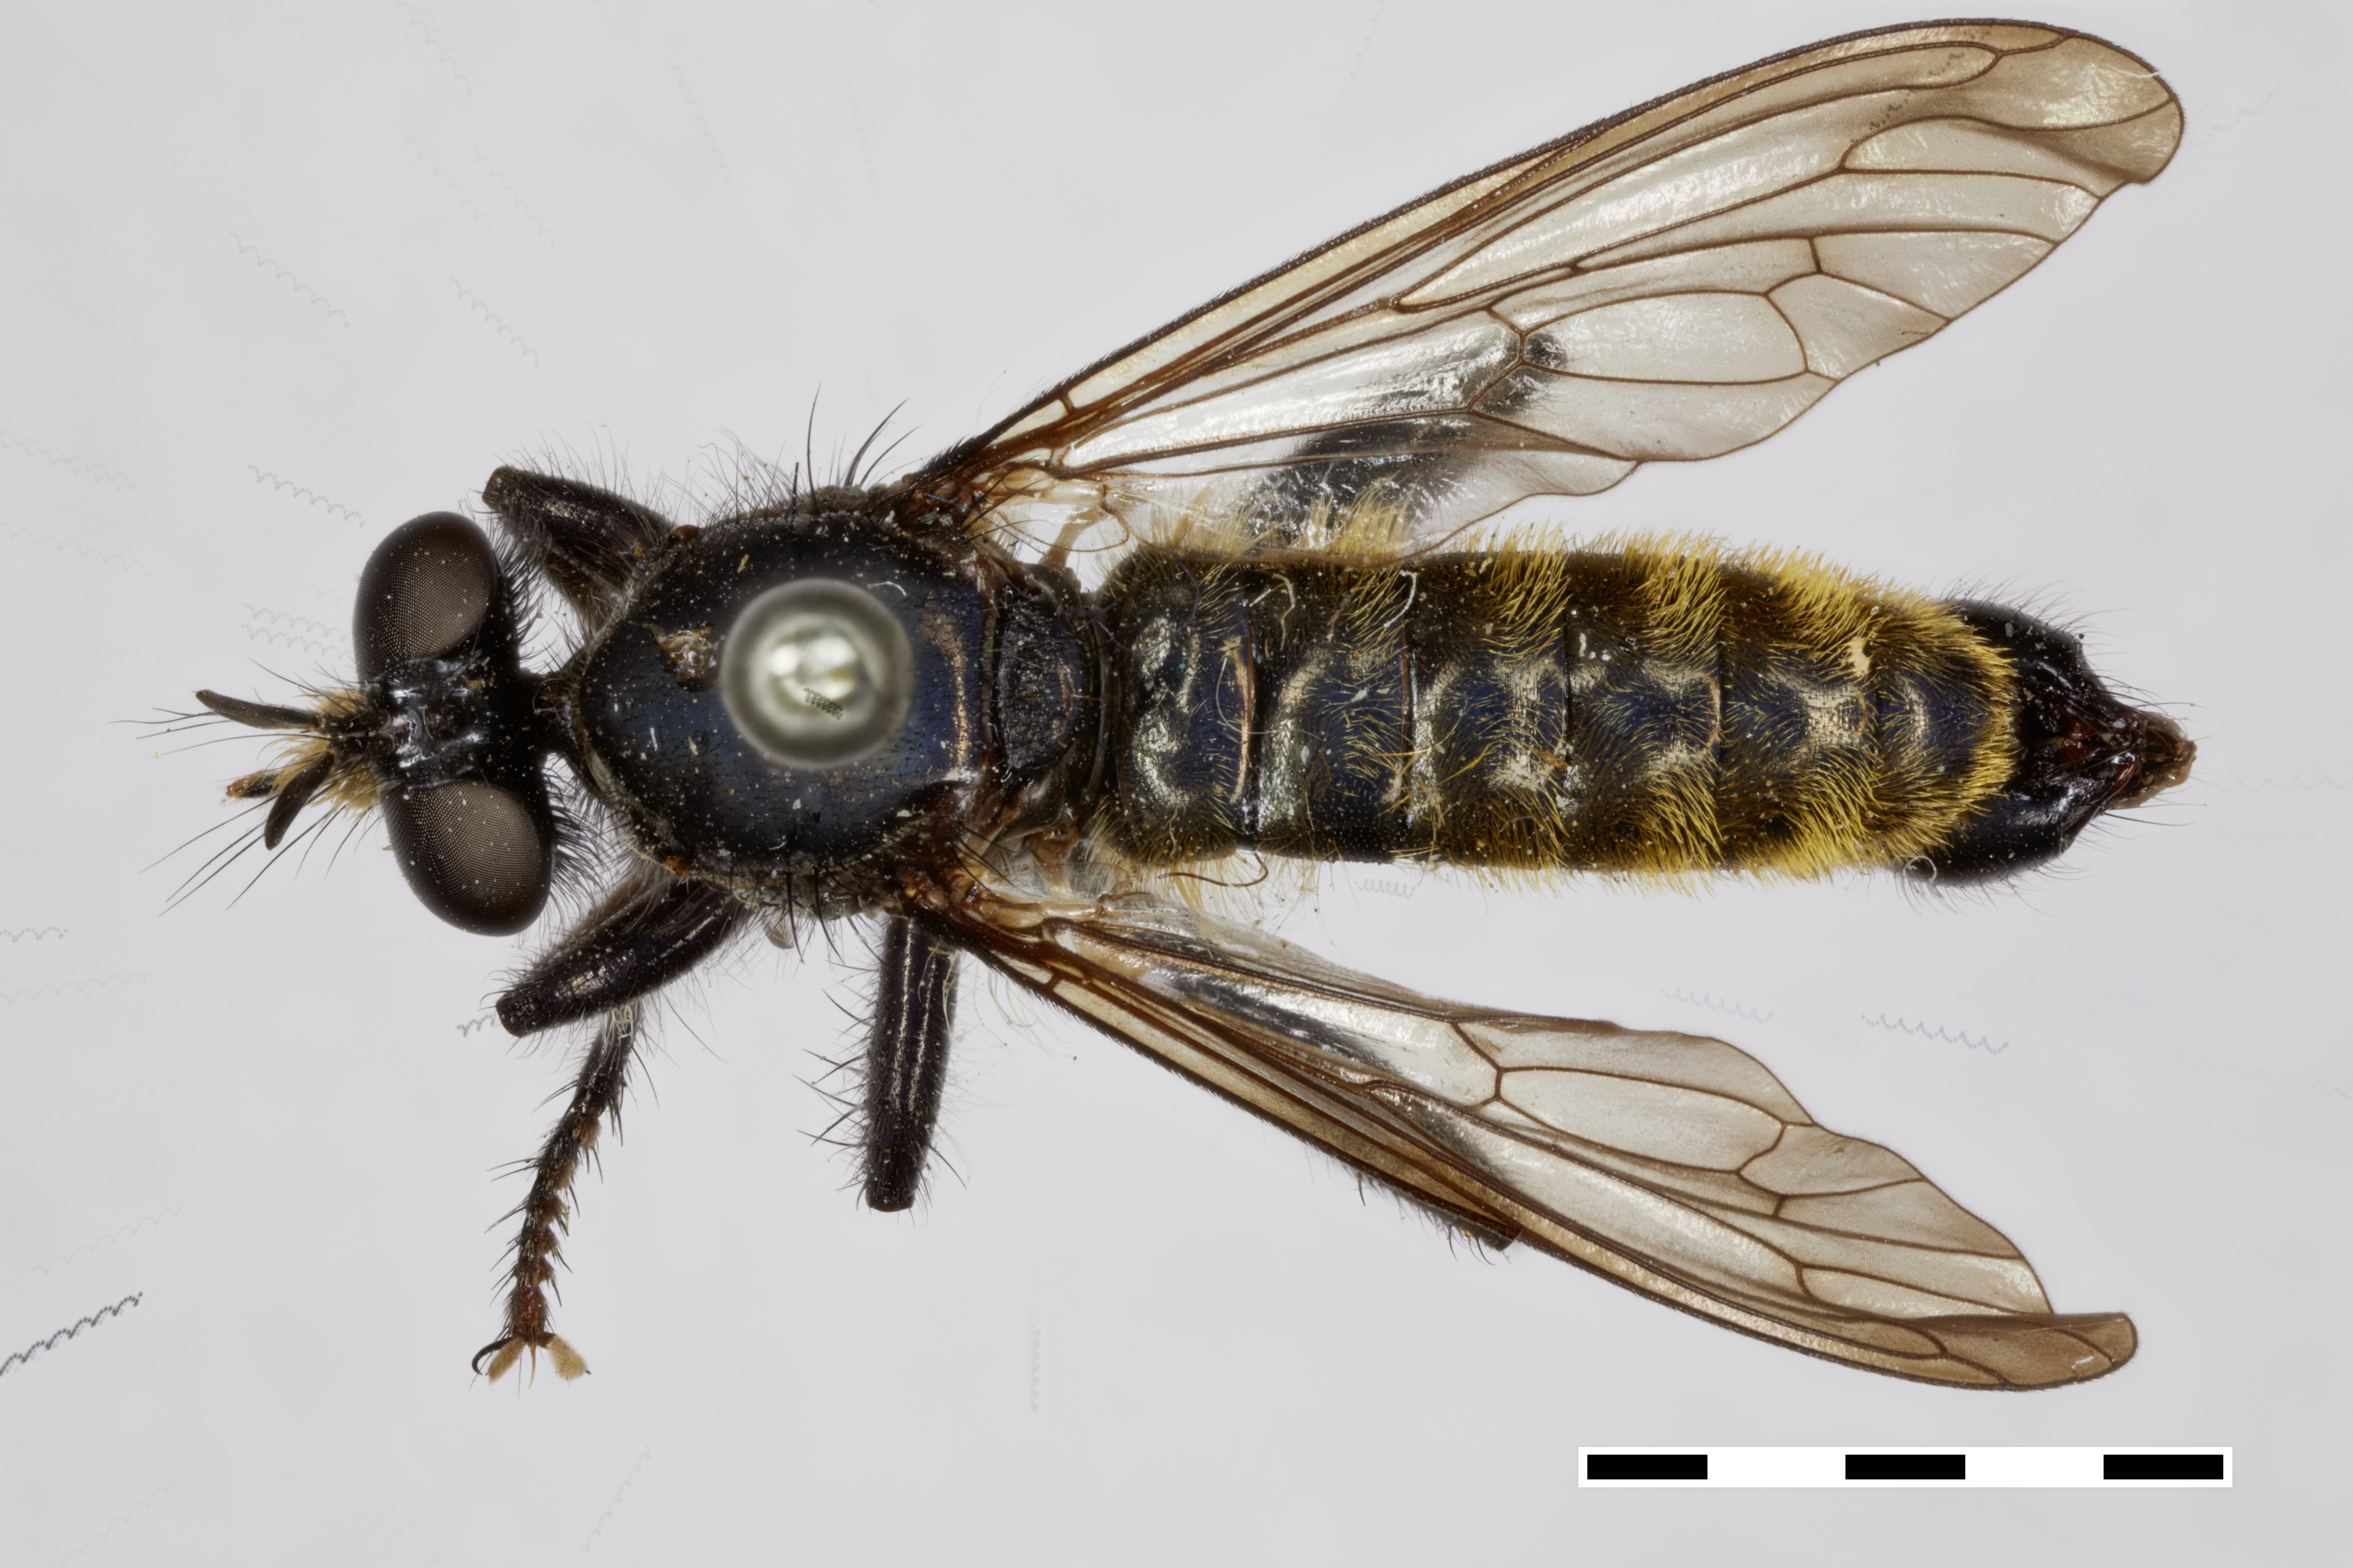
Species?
Laphria scorpio
